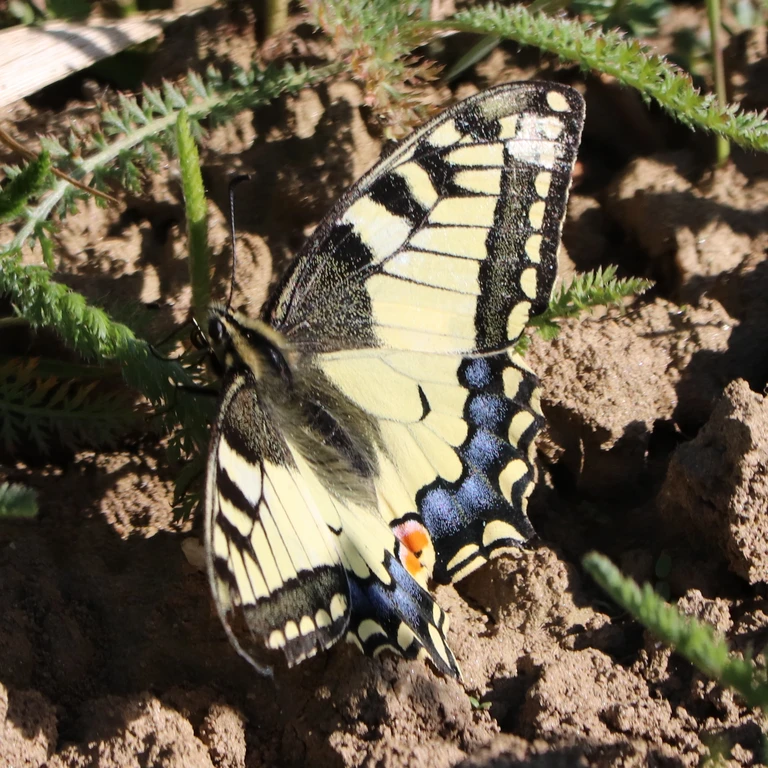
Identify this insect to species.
Papilio machaon
